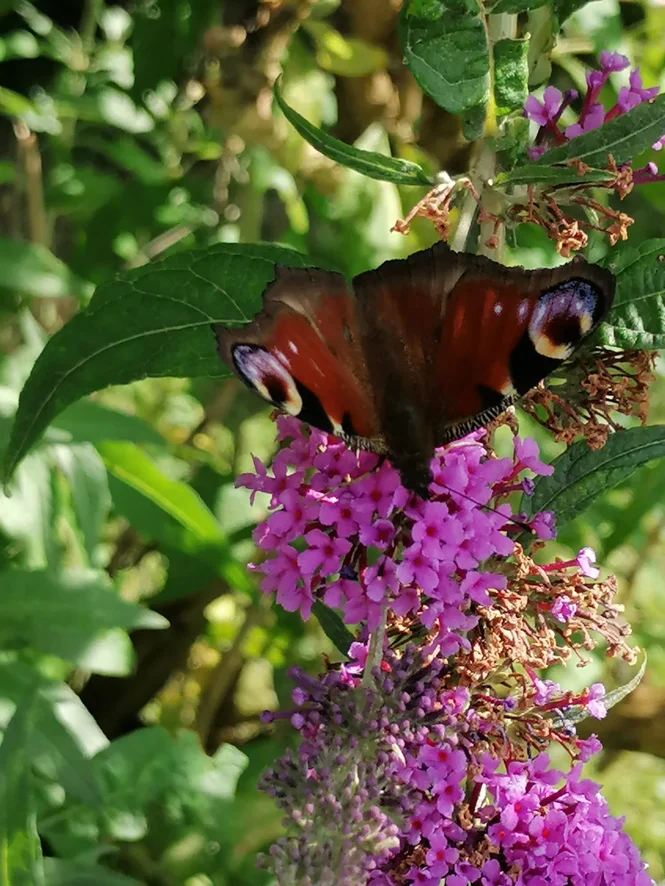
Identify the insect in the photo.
Aglais io
